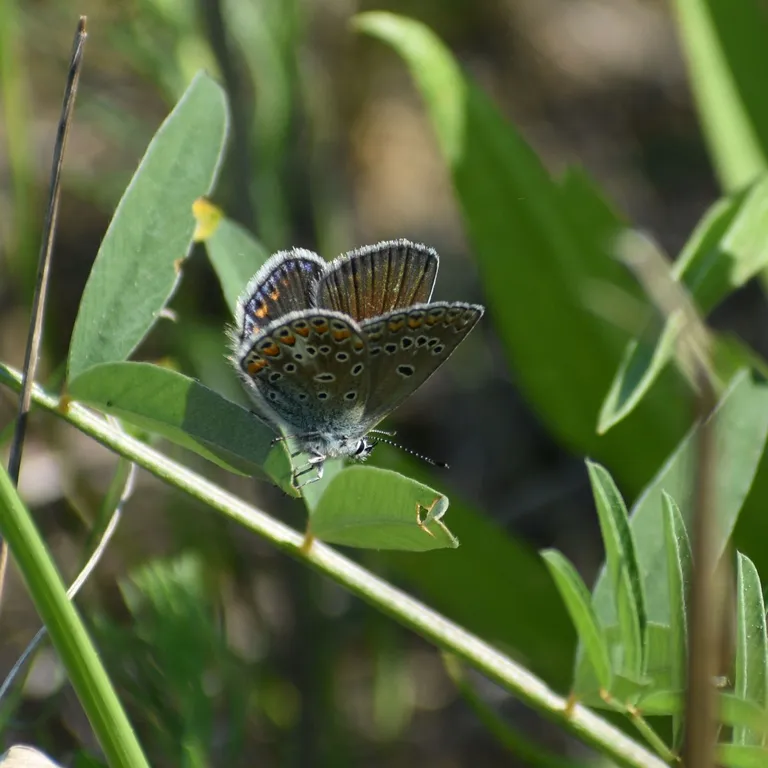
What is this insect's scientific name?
Polyommatus thersites
